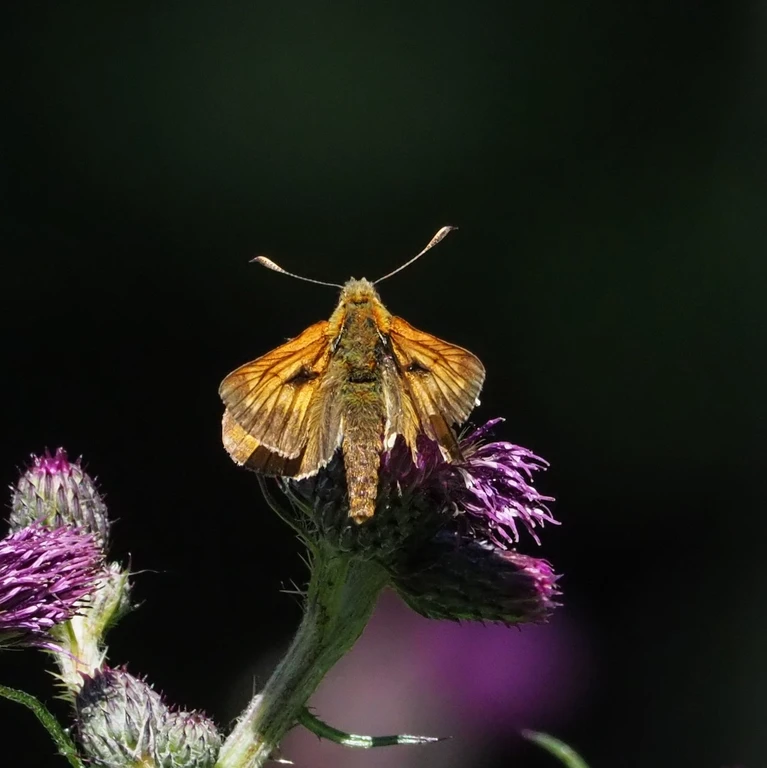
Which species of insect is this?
Ochlodes sylvanus (also Ochlodes venata)
